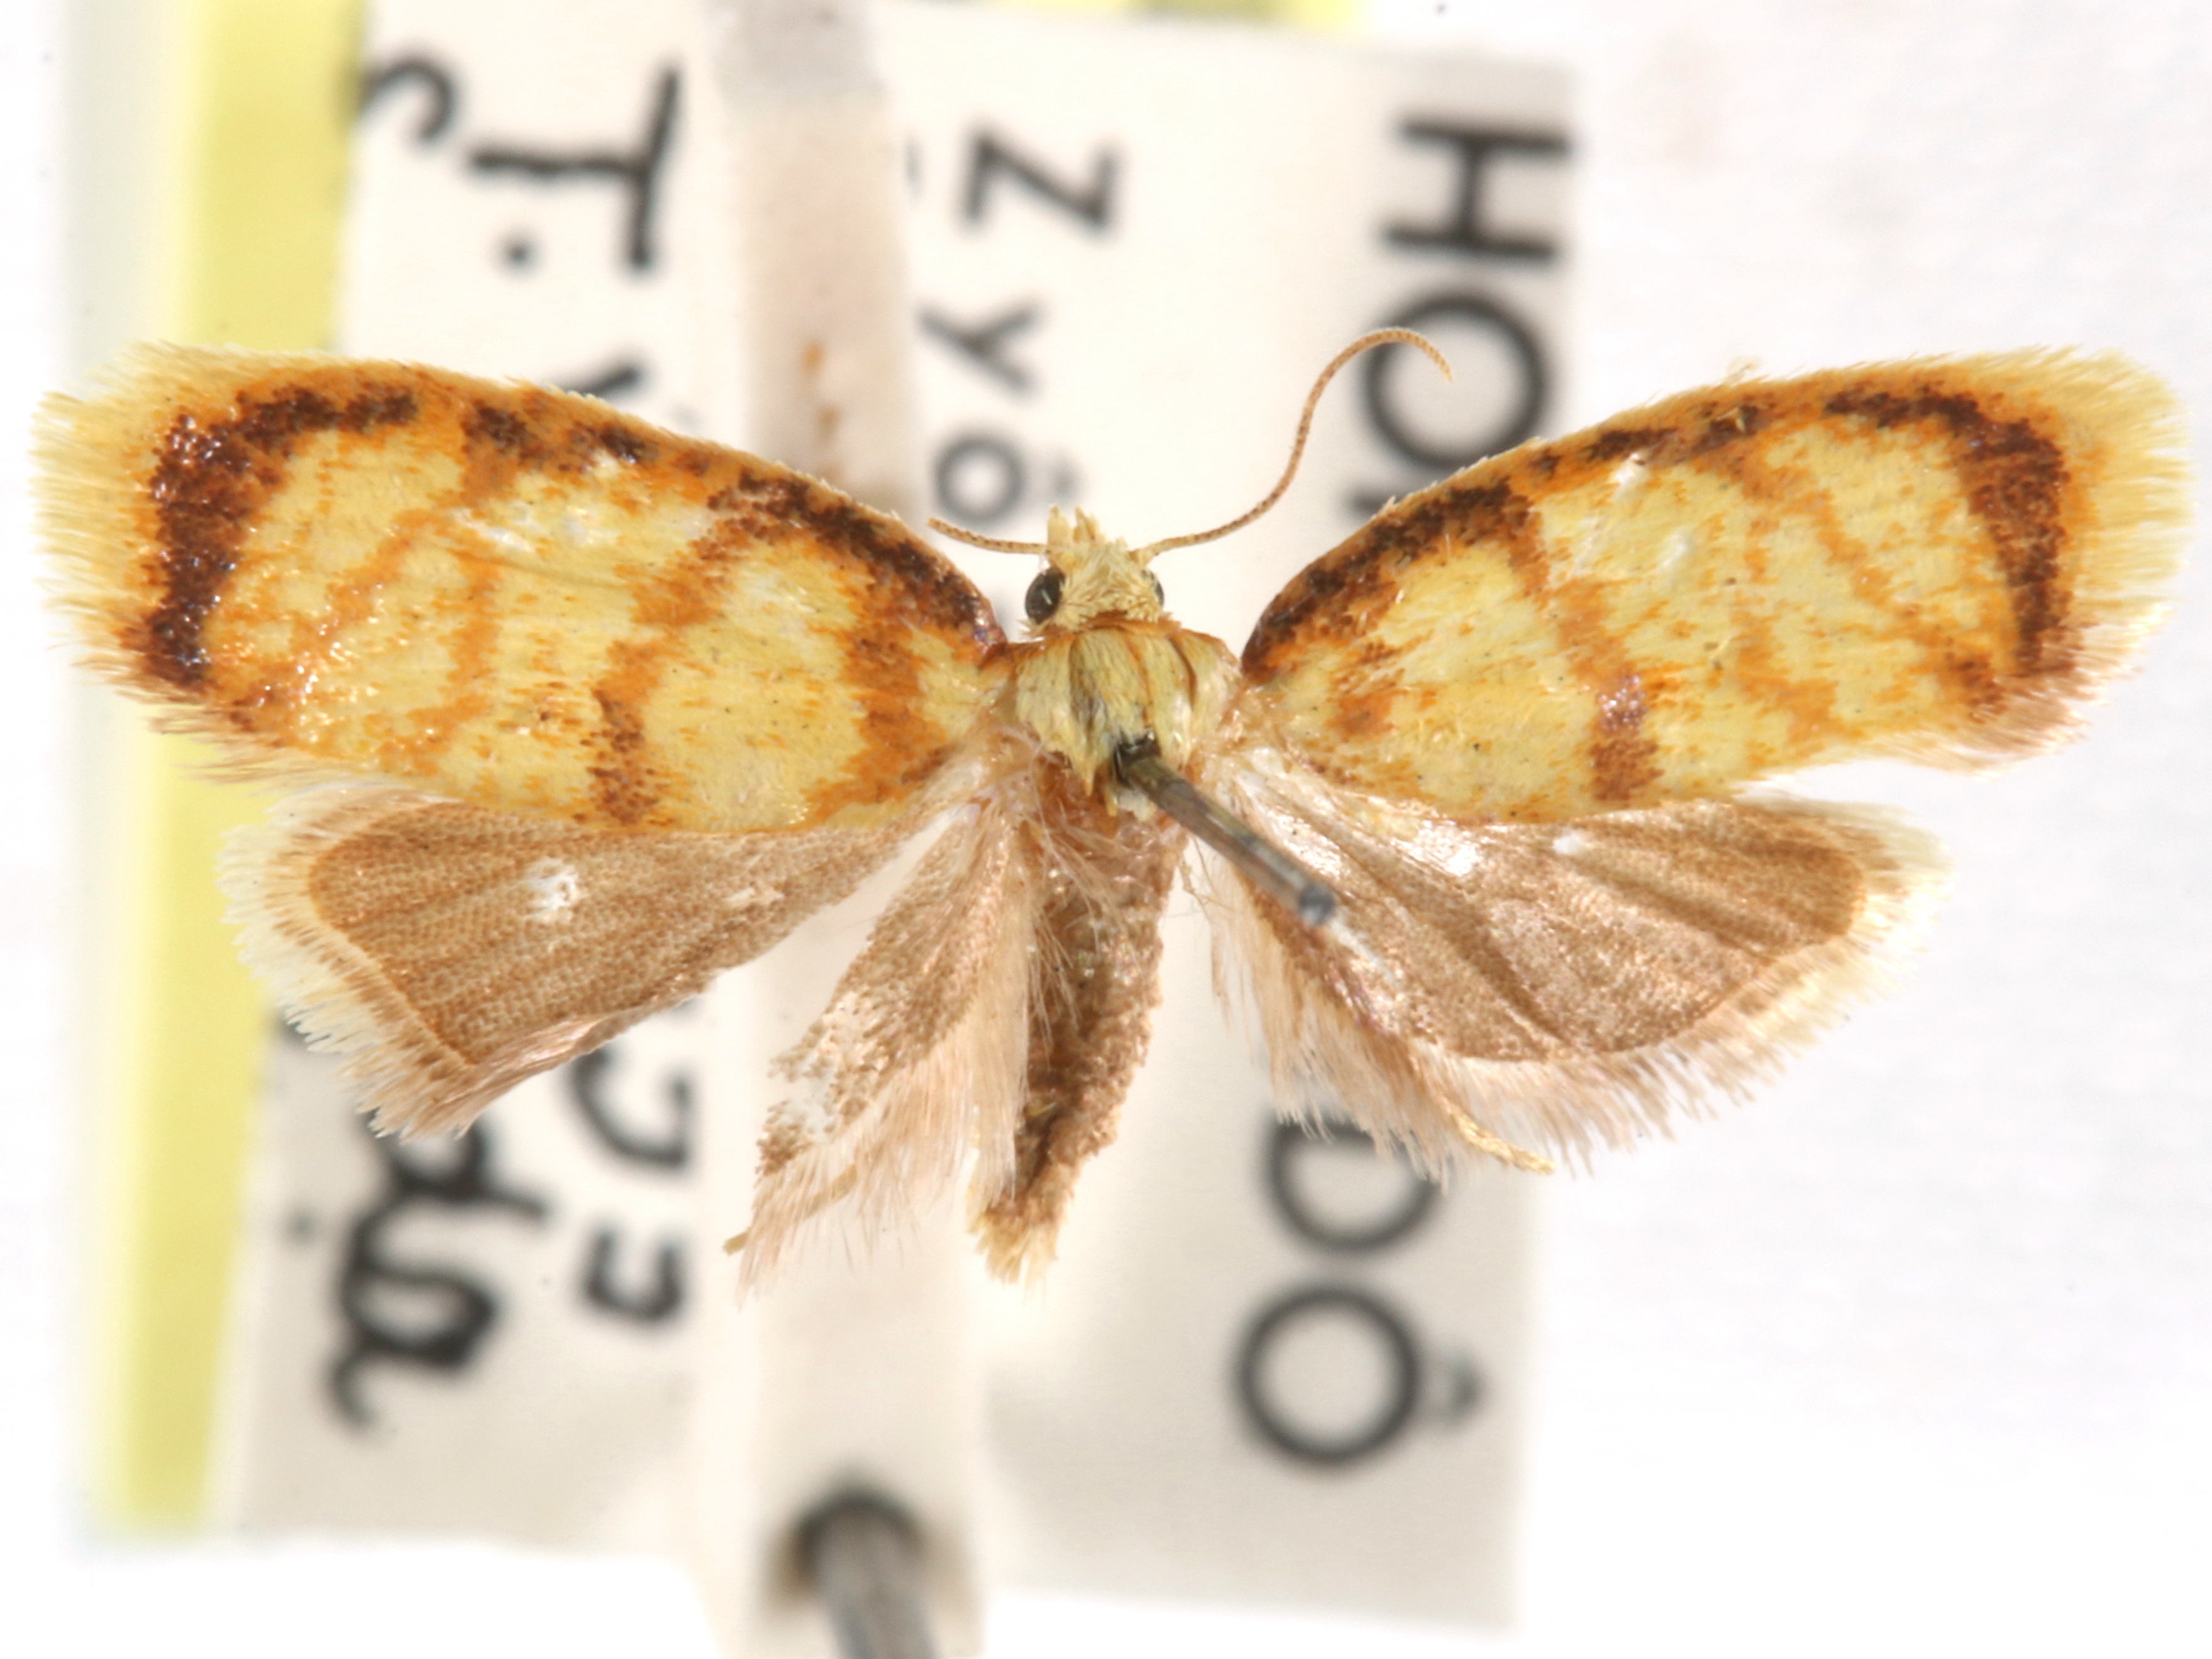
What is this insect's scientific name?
Acleris elegans
